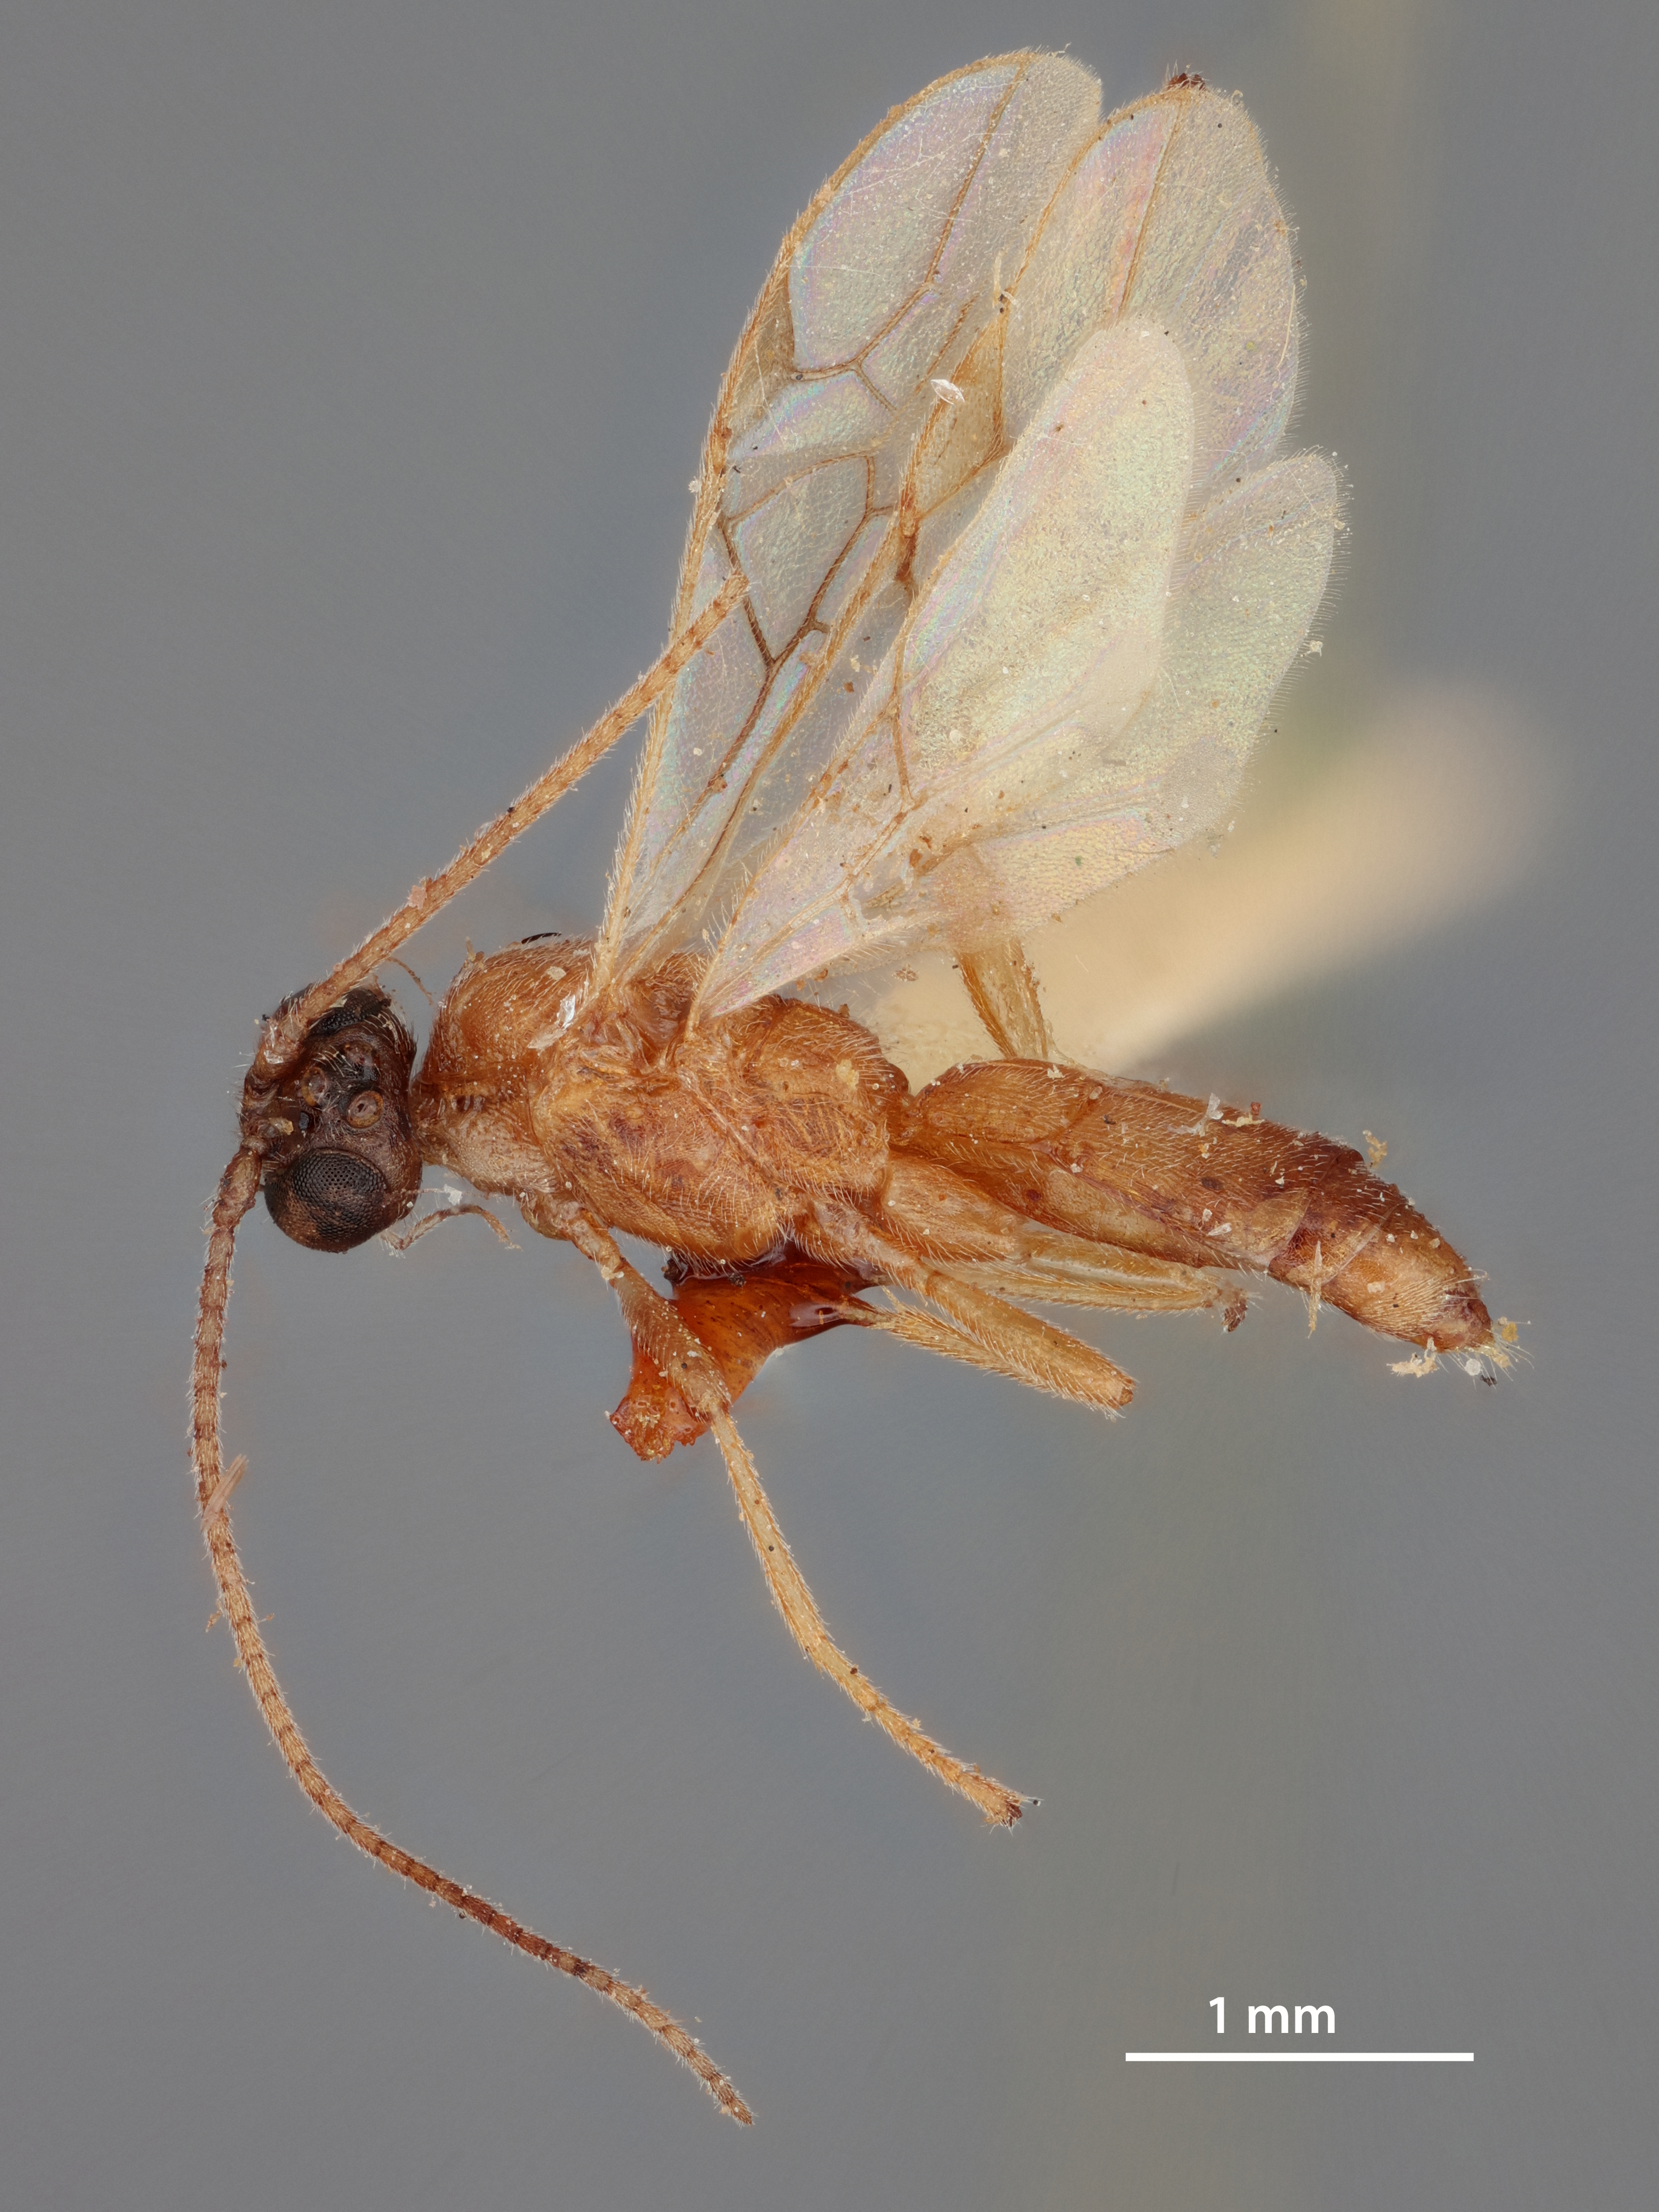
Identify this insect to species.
Rogas subquadratus
